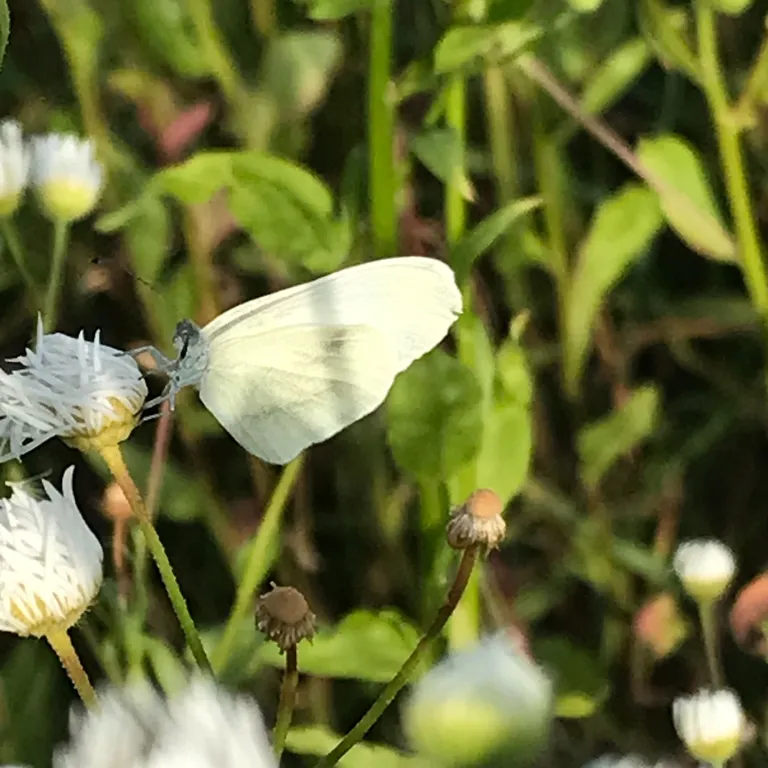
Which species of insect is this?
Leptidea sinapis/juvernica
